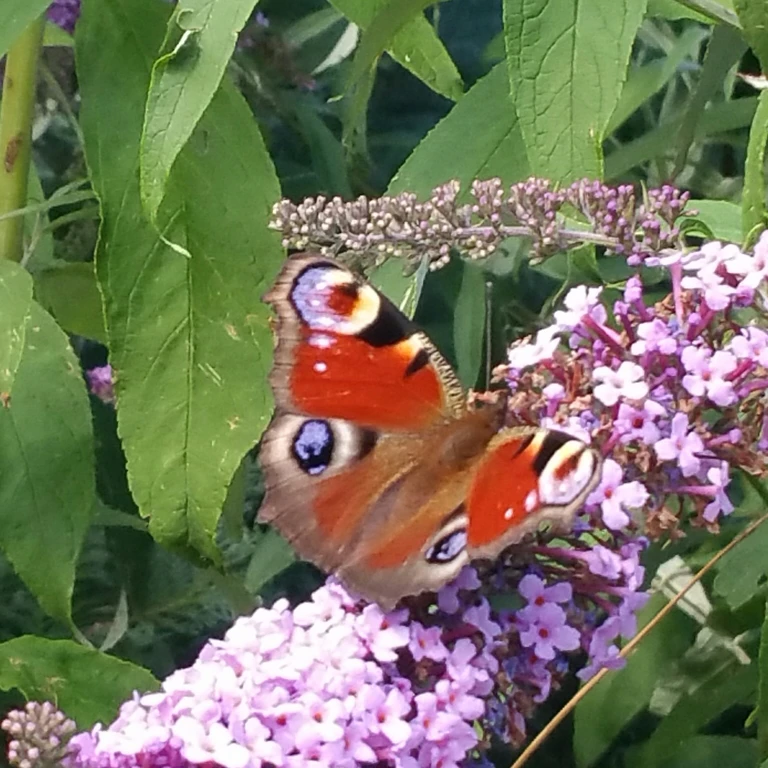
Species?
Aglais io
